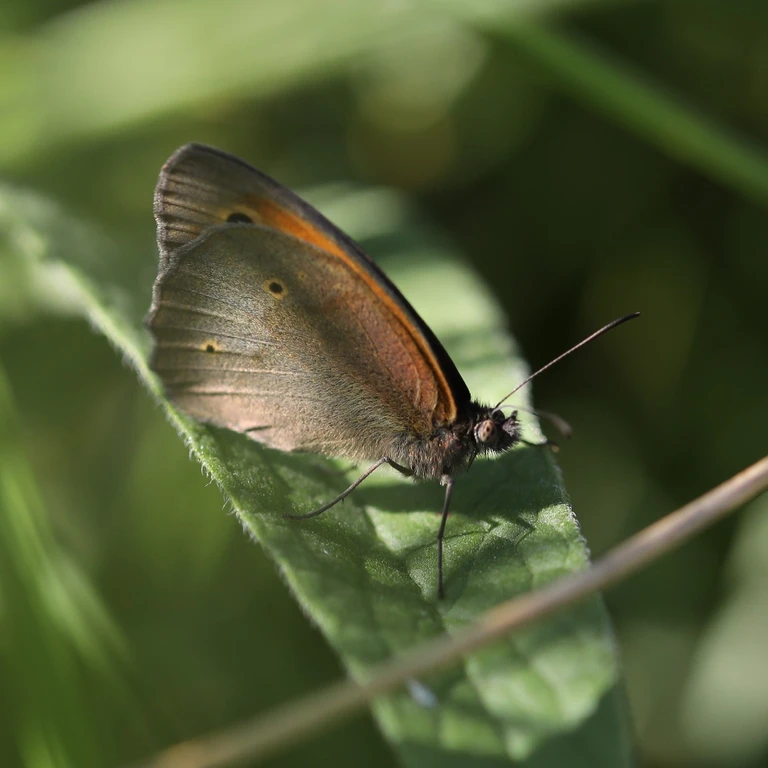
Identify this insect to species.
Maniola jurtina
